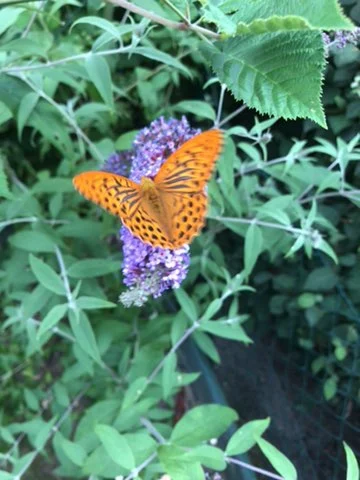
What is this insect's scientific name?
Argynnis paphia
